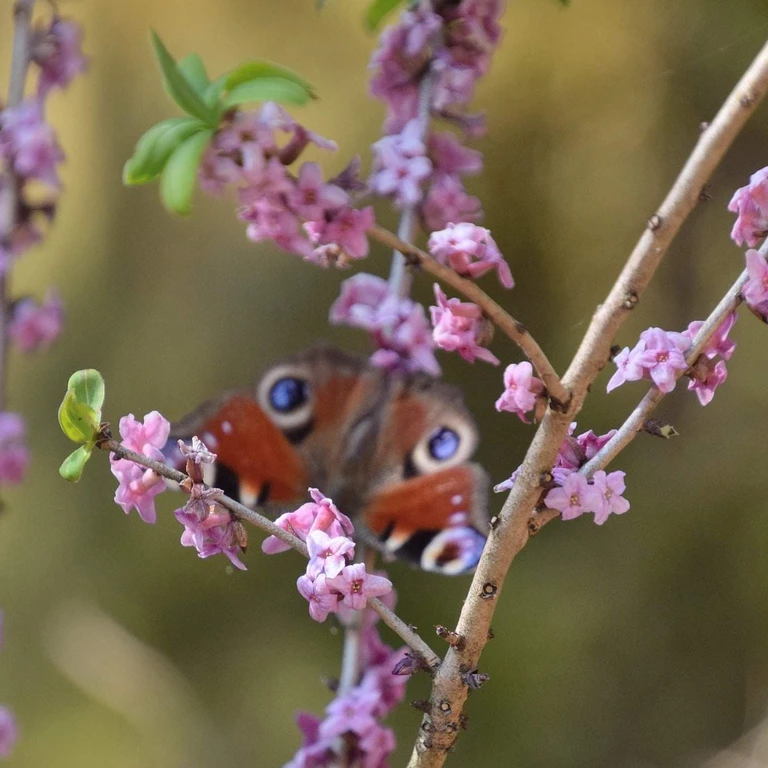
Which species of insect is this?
Aglais io
